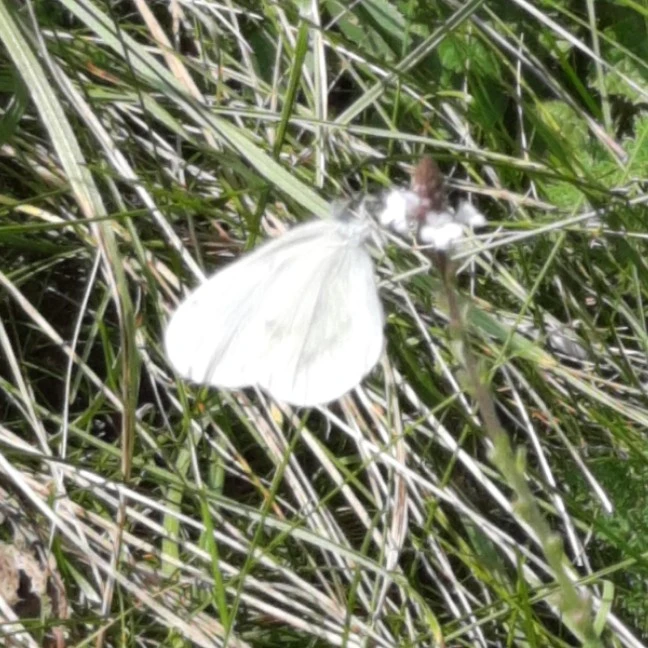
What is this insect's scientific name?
Leptidea sinapis/juvernica
